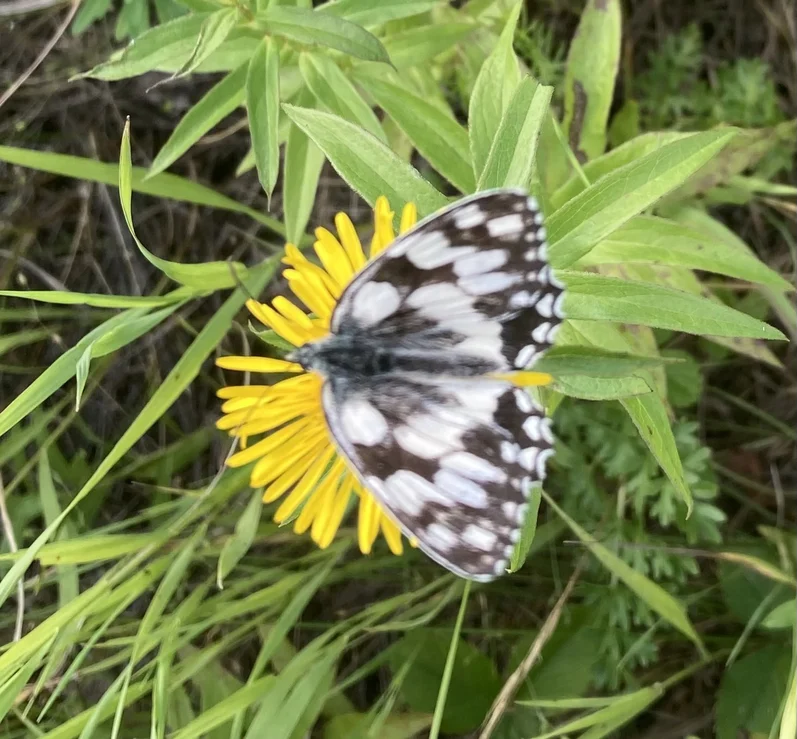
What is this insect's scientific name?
Melanargia galathea
